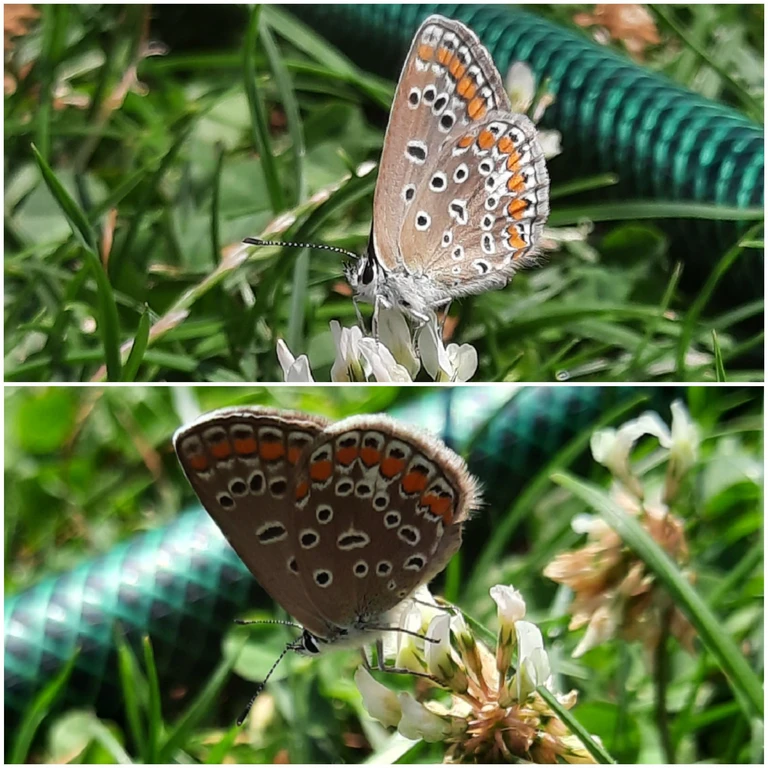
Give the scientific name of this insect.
Polyommatus icarus
